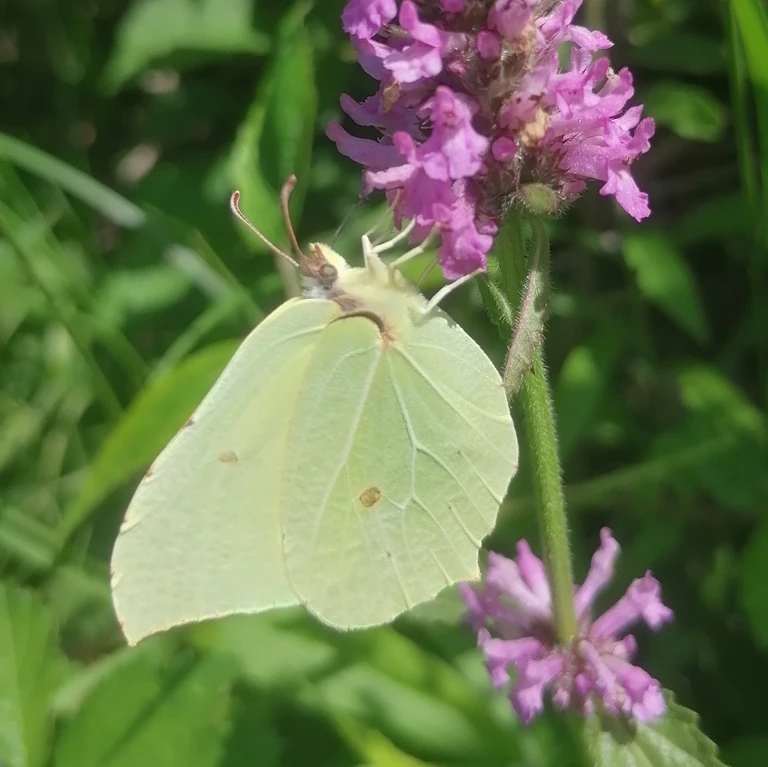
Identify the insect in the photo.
Gonepteryx rhamni
